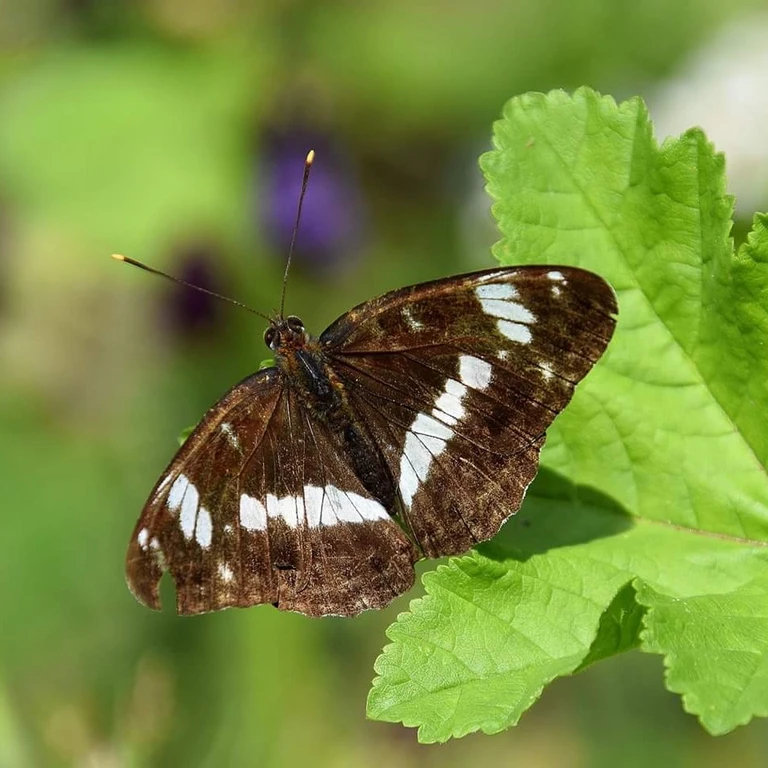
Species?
Limenitis camilla (also Ladoga camilla)
